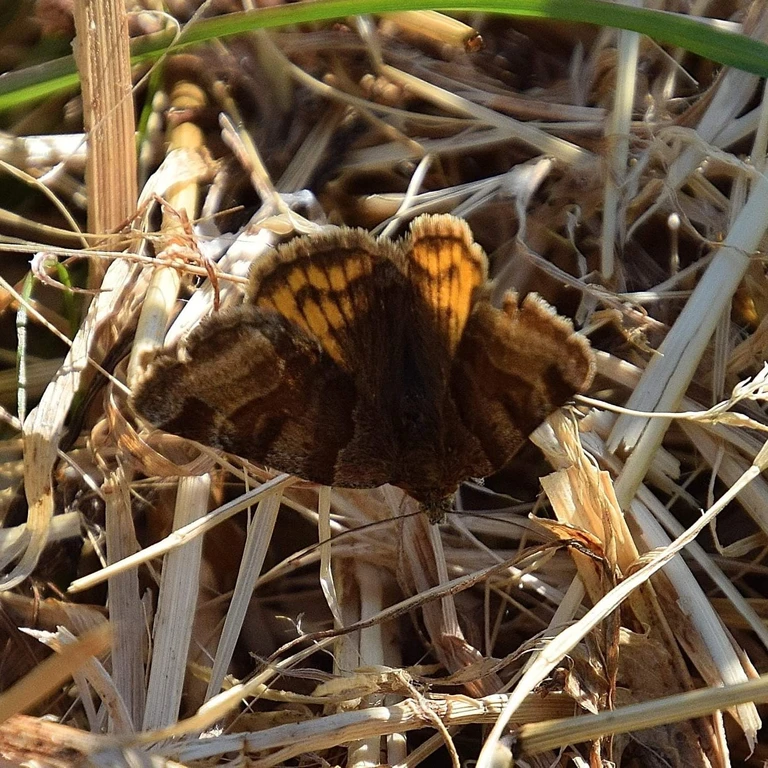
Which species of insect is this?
Euclidia glyphica
